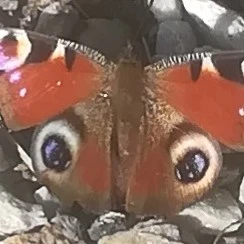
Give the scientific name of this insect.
Aglais io
